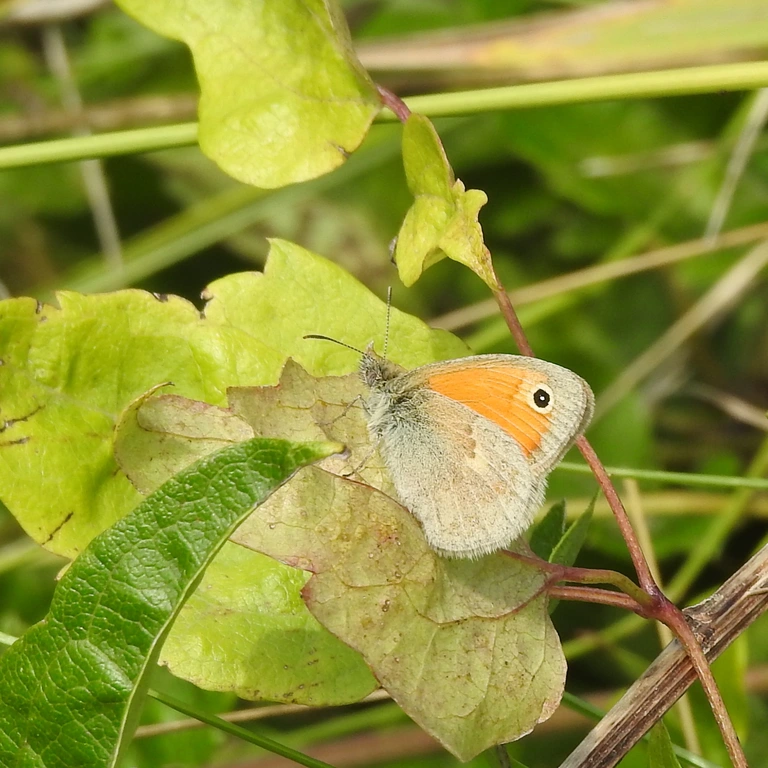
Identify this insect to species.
Coenonympha pamphilus
